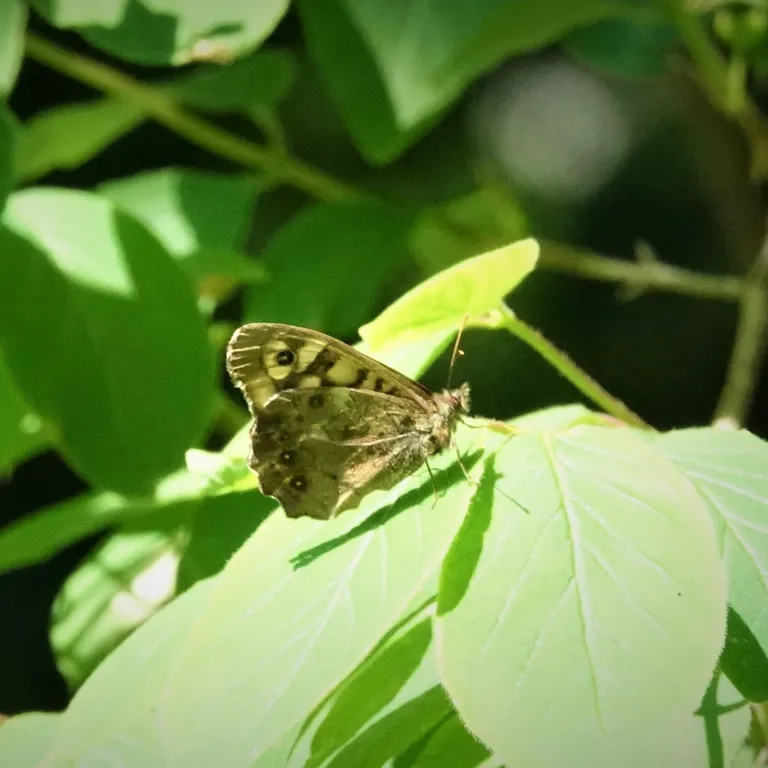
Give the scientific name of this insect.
Pararge aegeria
